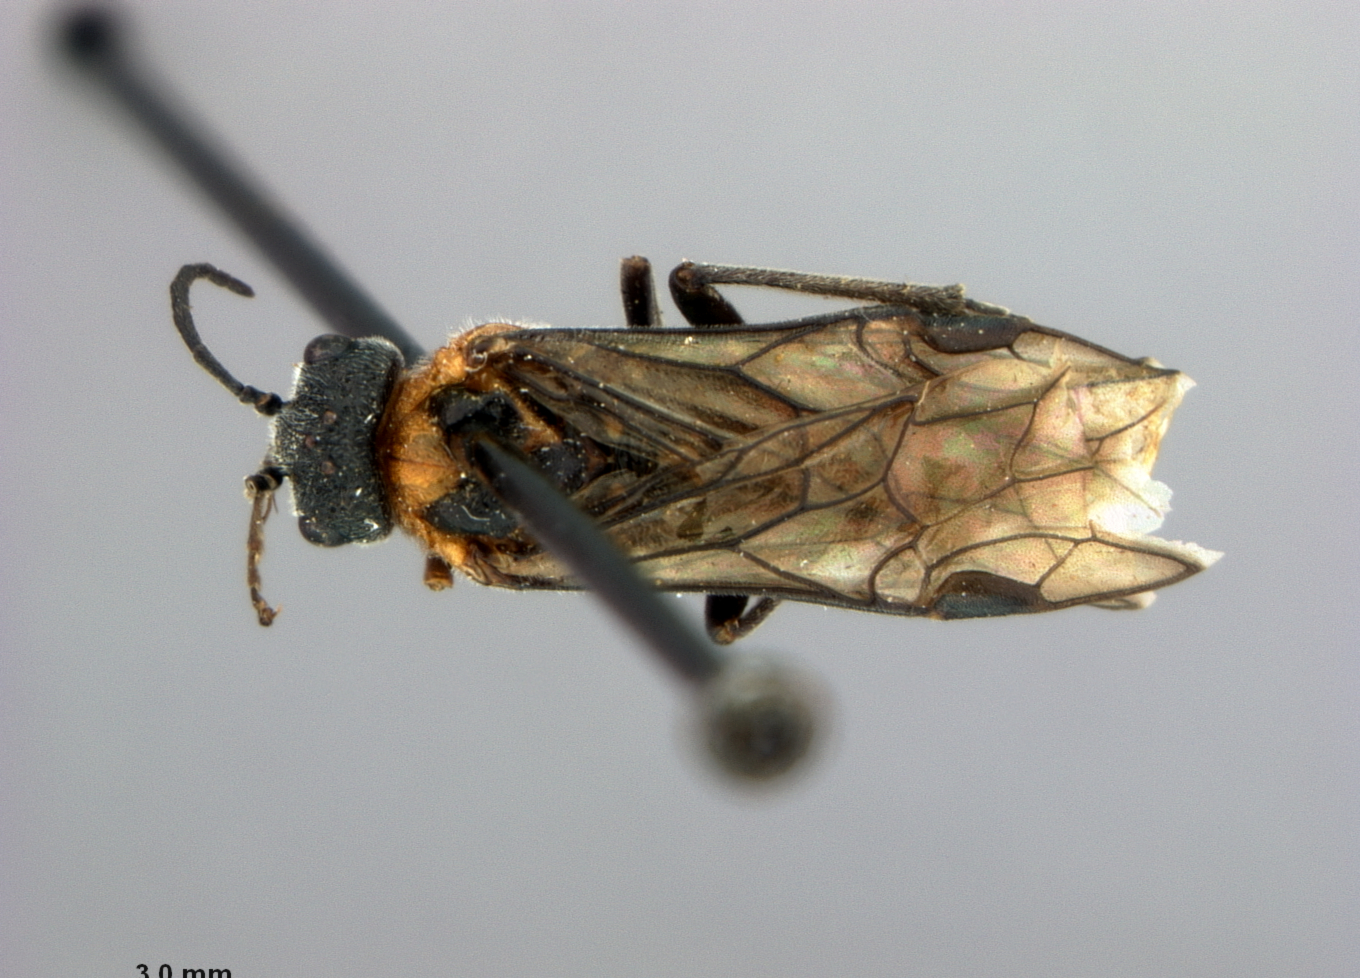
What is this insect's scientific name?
Dolerus acer
